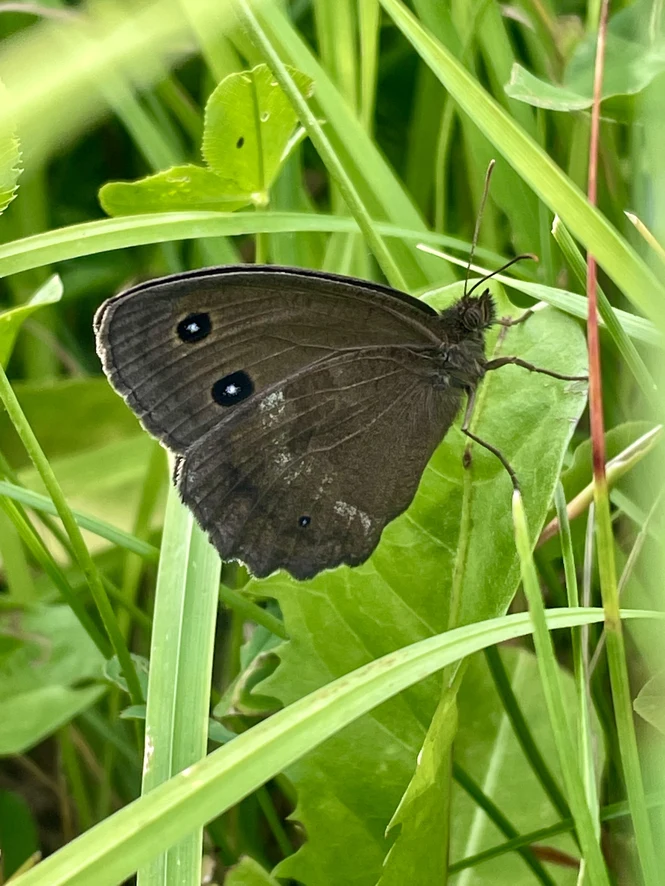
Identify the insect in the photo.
Minois dryas
